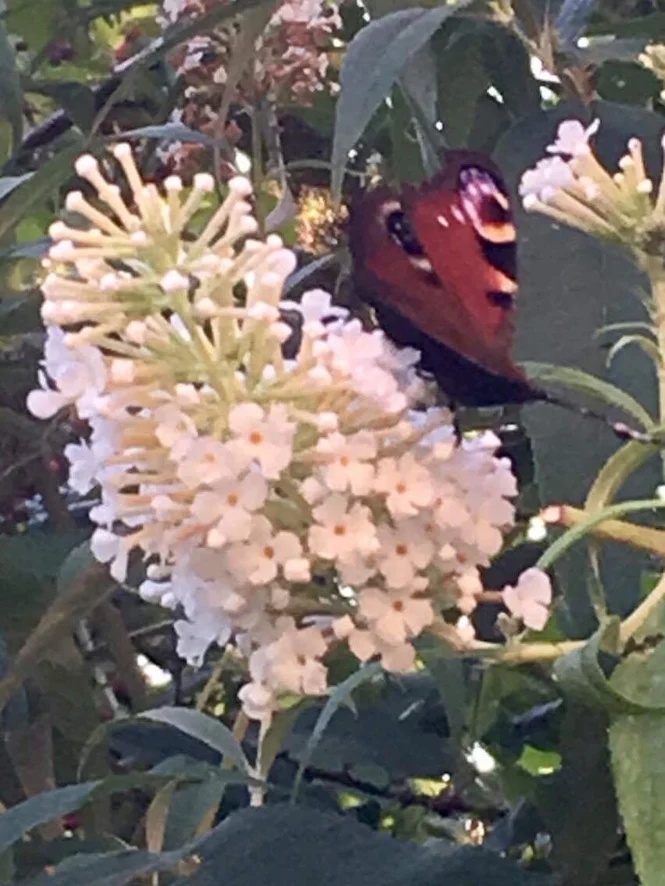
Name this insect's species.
Aglais io
